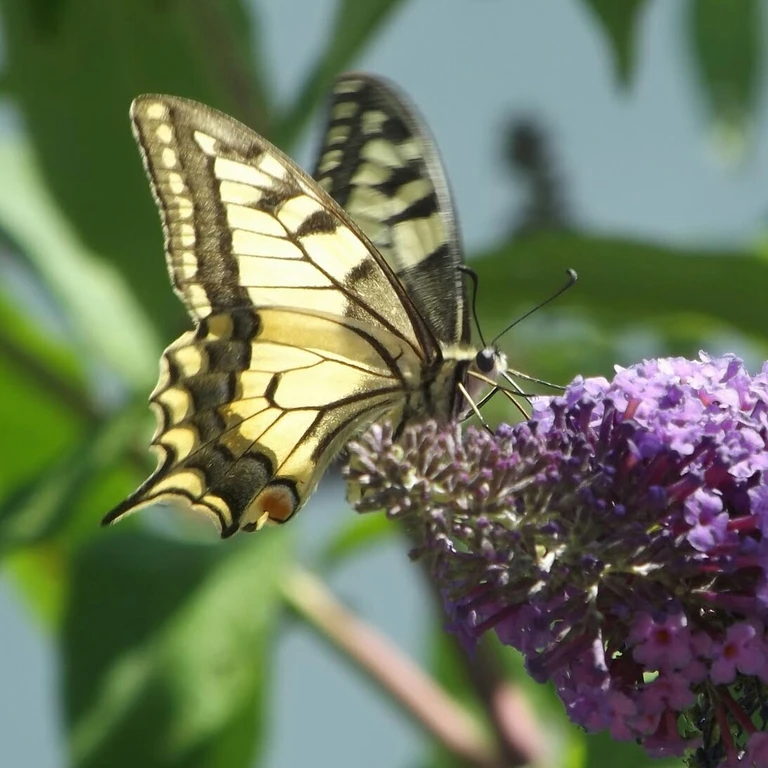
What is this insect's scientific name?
Papilio machaon
